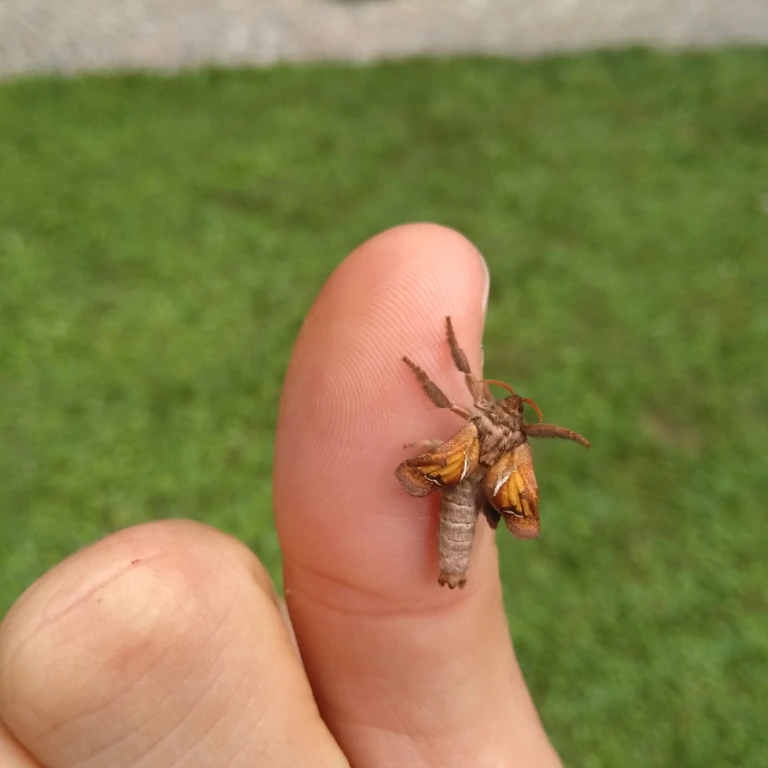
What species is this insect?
Triodia sylvina
